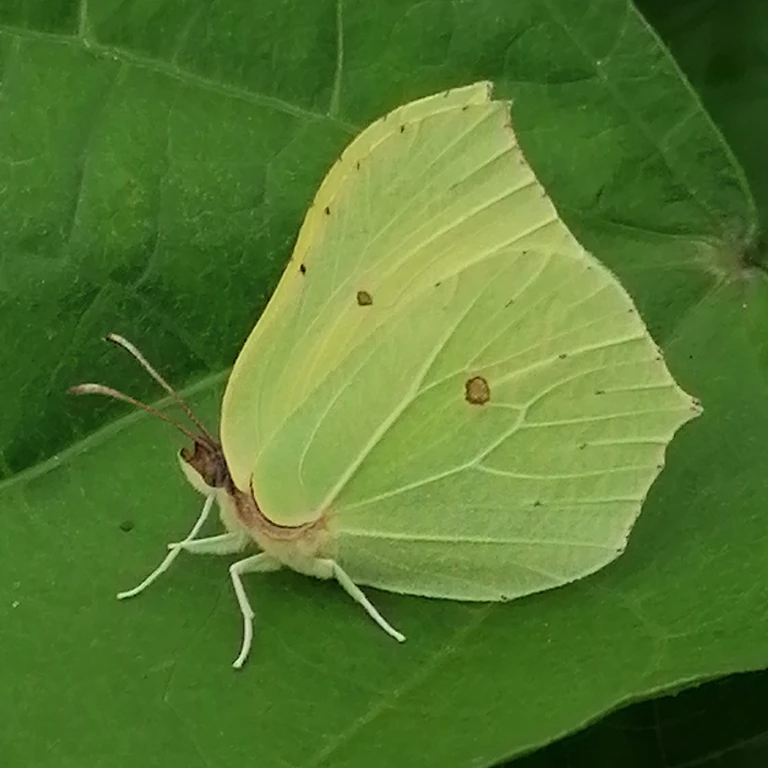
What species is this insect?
Gonepteryx rhamni
